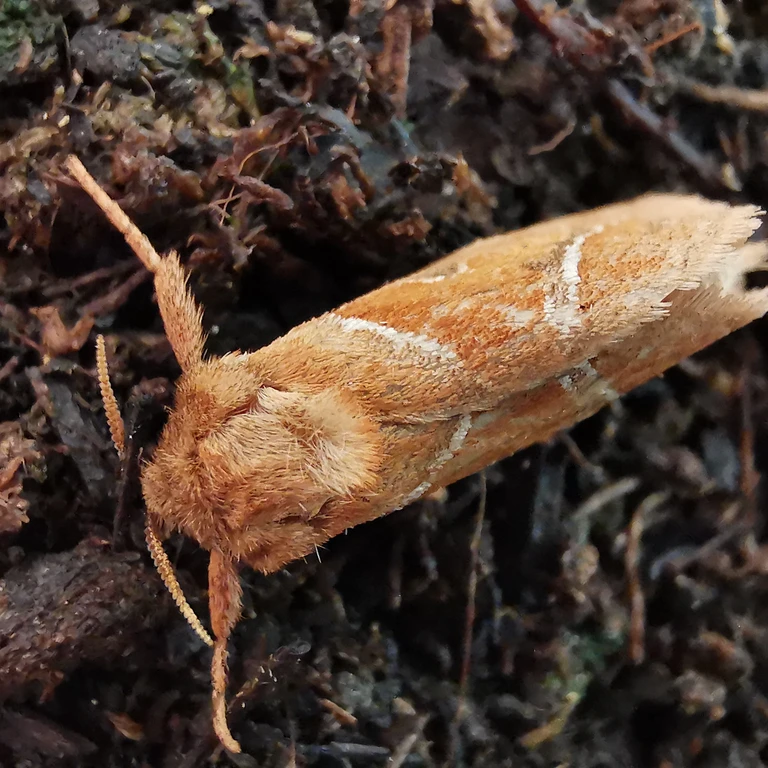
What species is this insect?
Triodia sylvina
